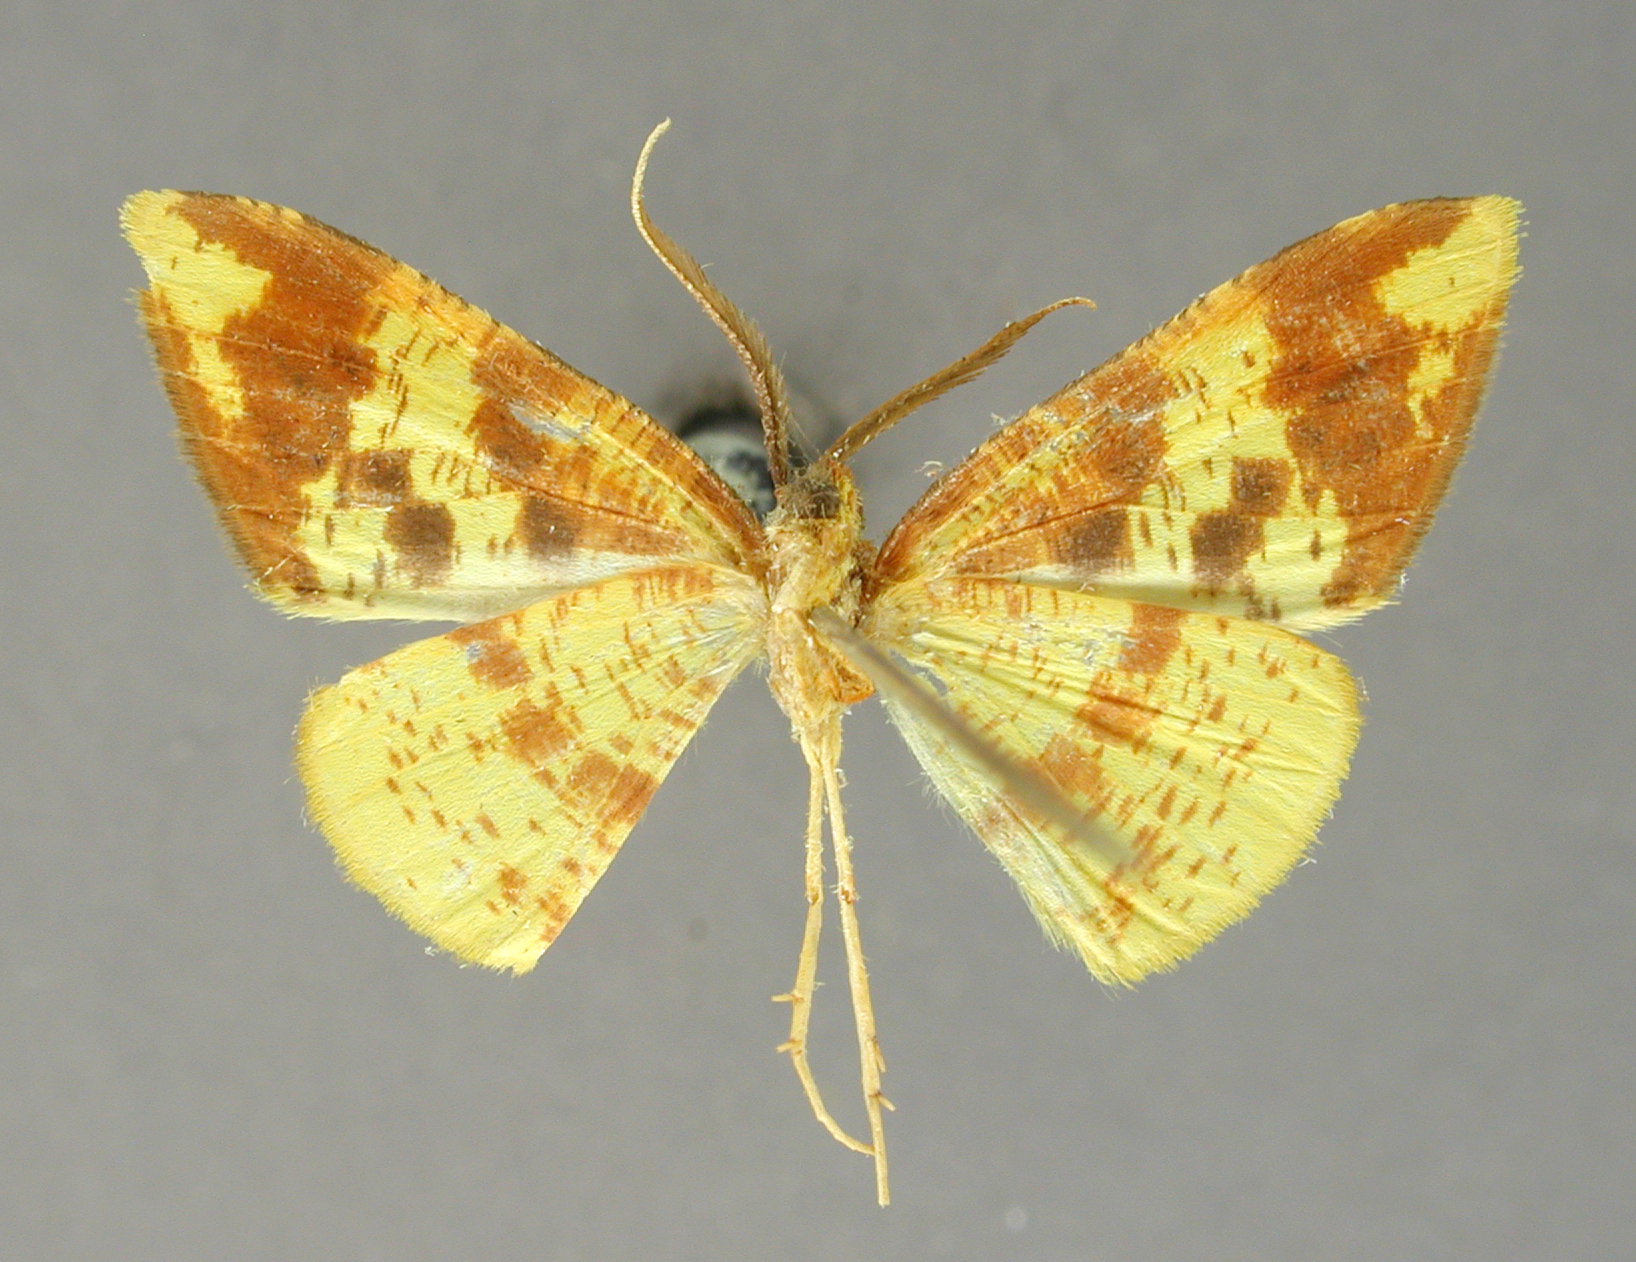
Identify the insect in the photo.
Crocopteryx hilaris
